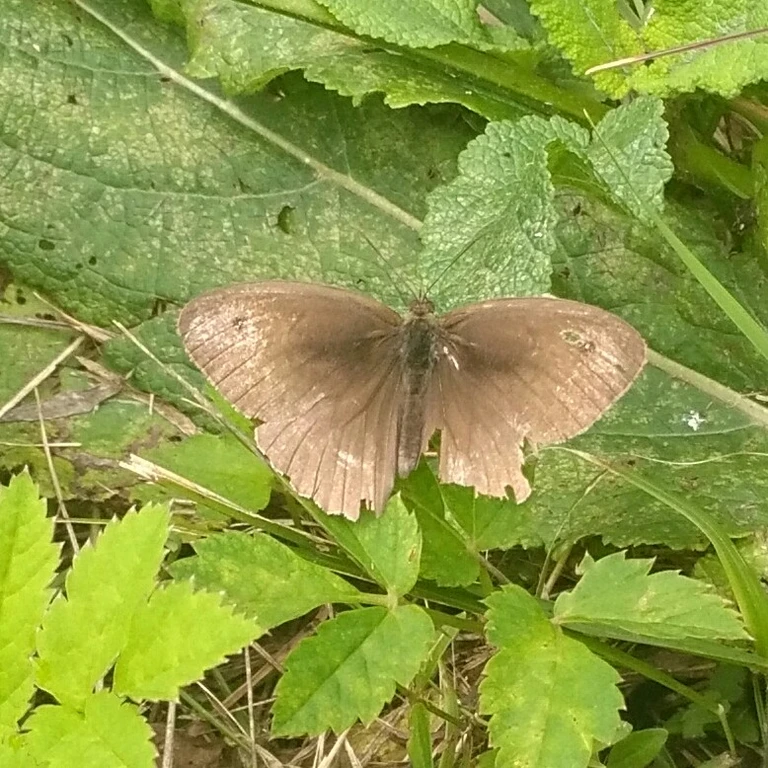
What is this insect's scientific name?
Maniola jurtina
